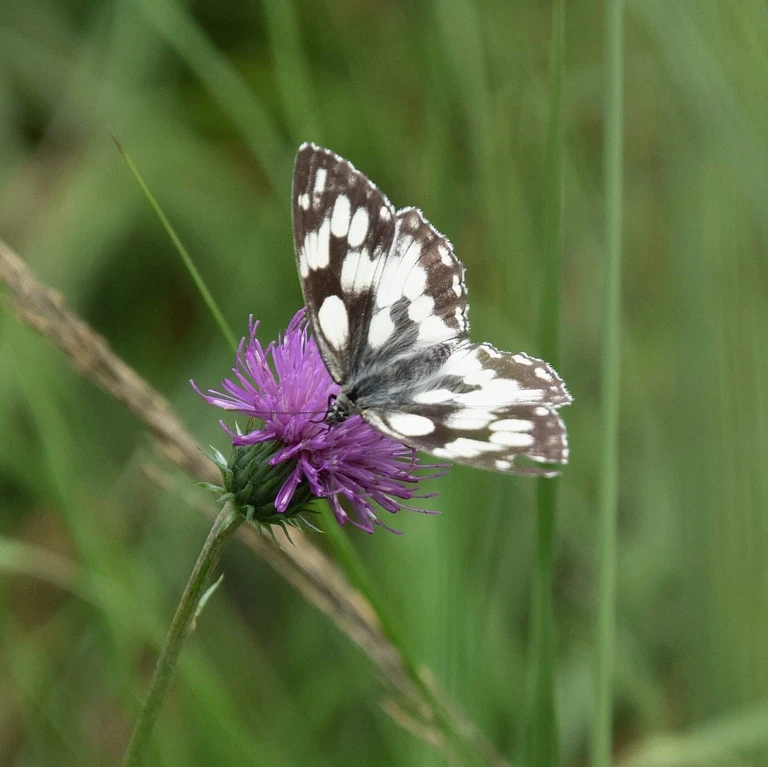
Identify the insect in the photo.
Melanargia galathea
